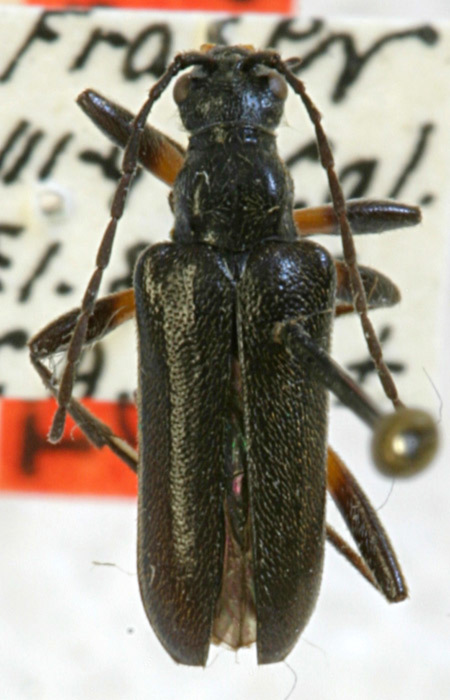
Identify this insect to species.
Acmaeops proteus (also Acmaeops coloradensis)
